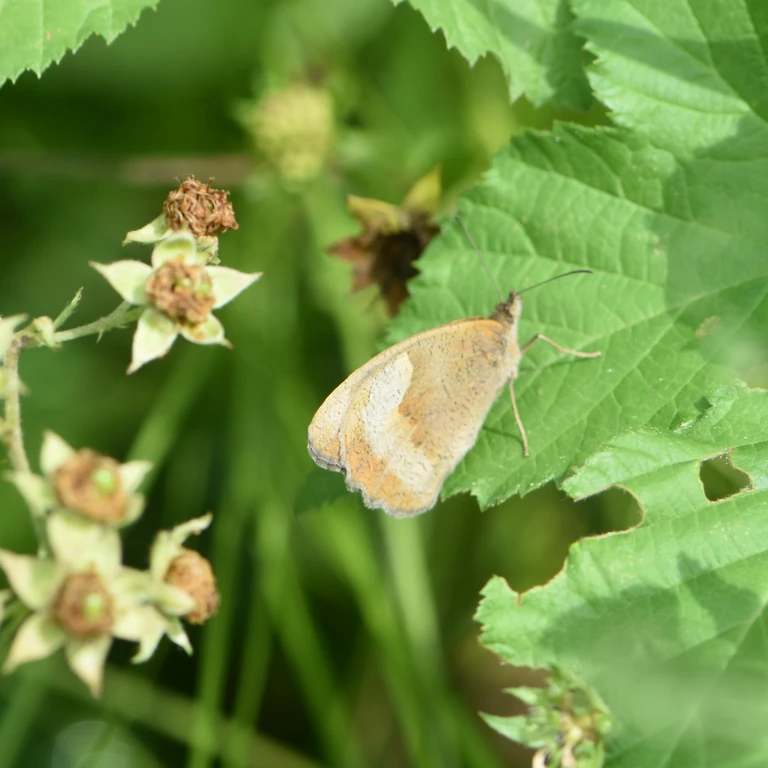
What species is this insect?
Maniola jurtina
